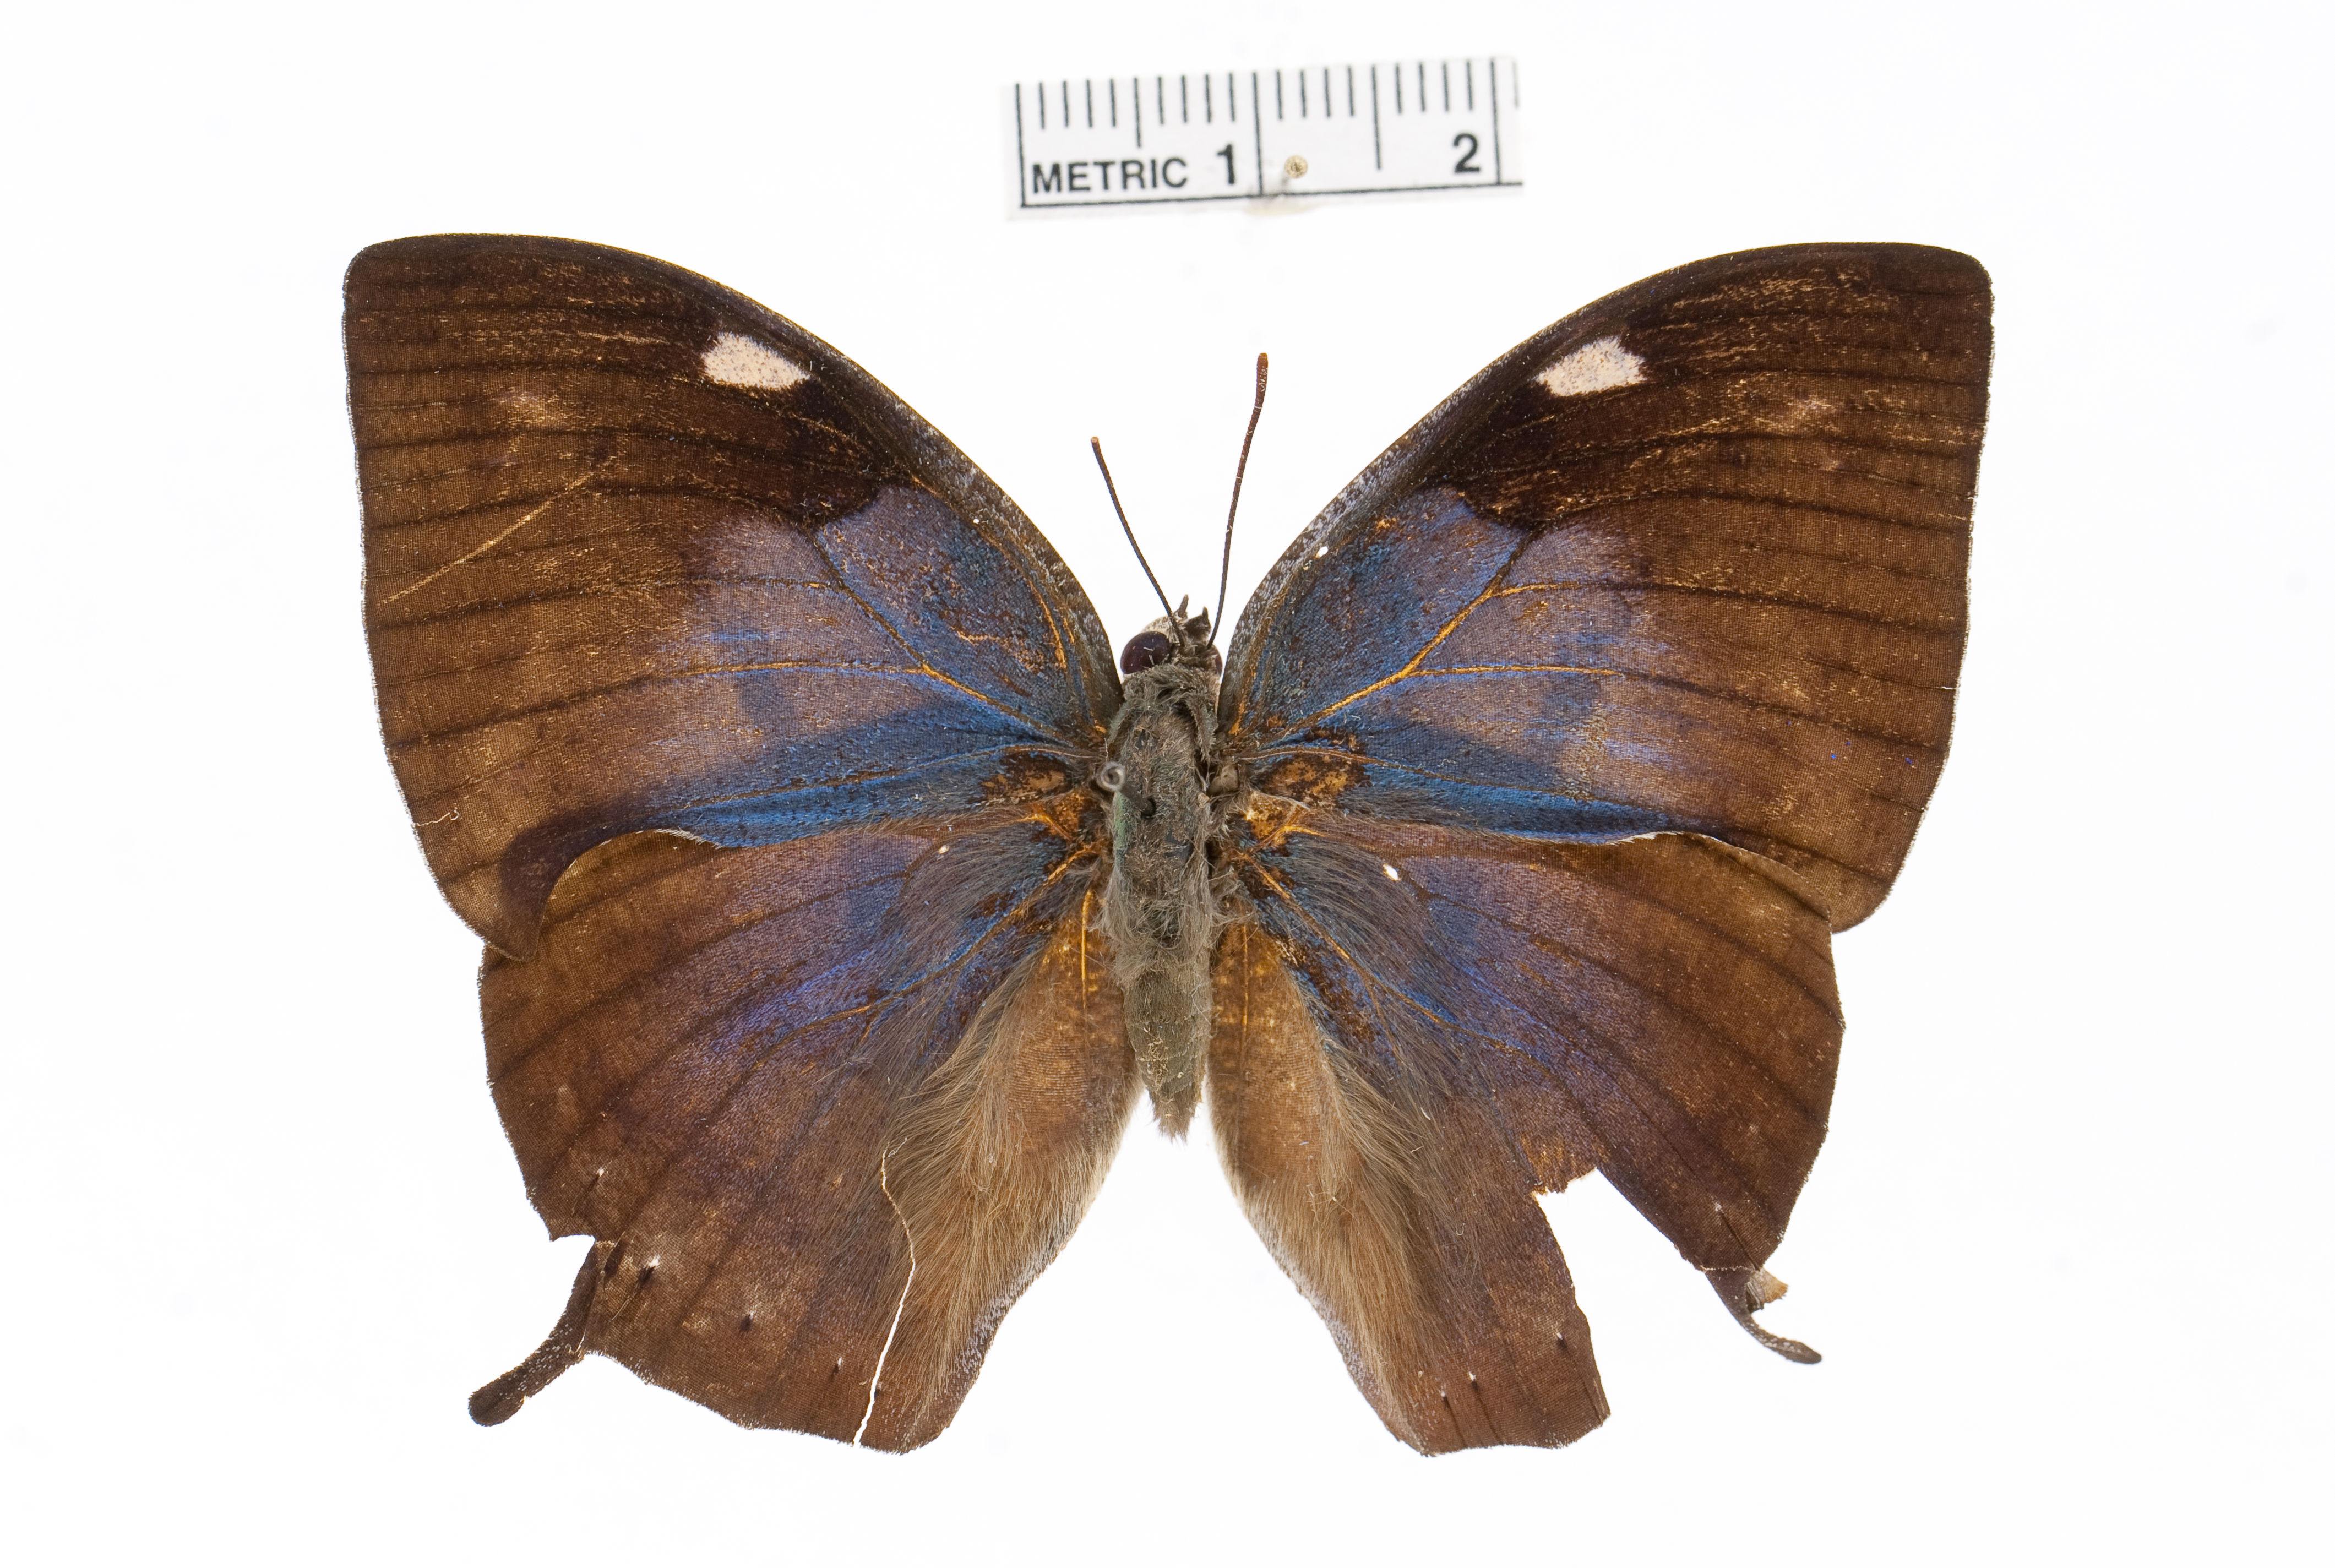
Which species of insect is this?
Memphis phantes
